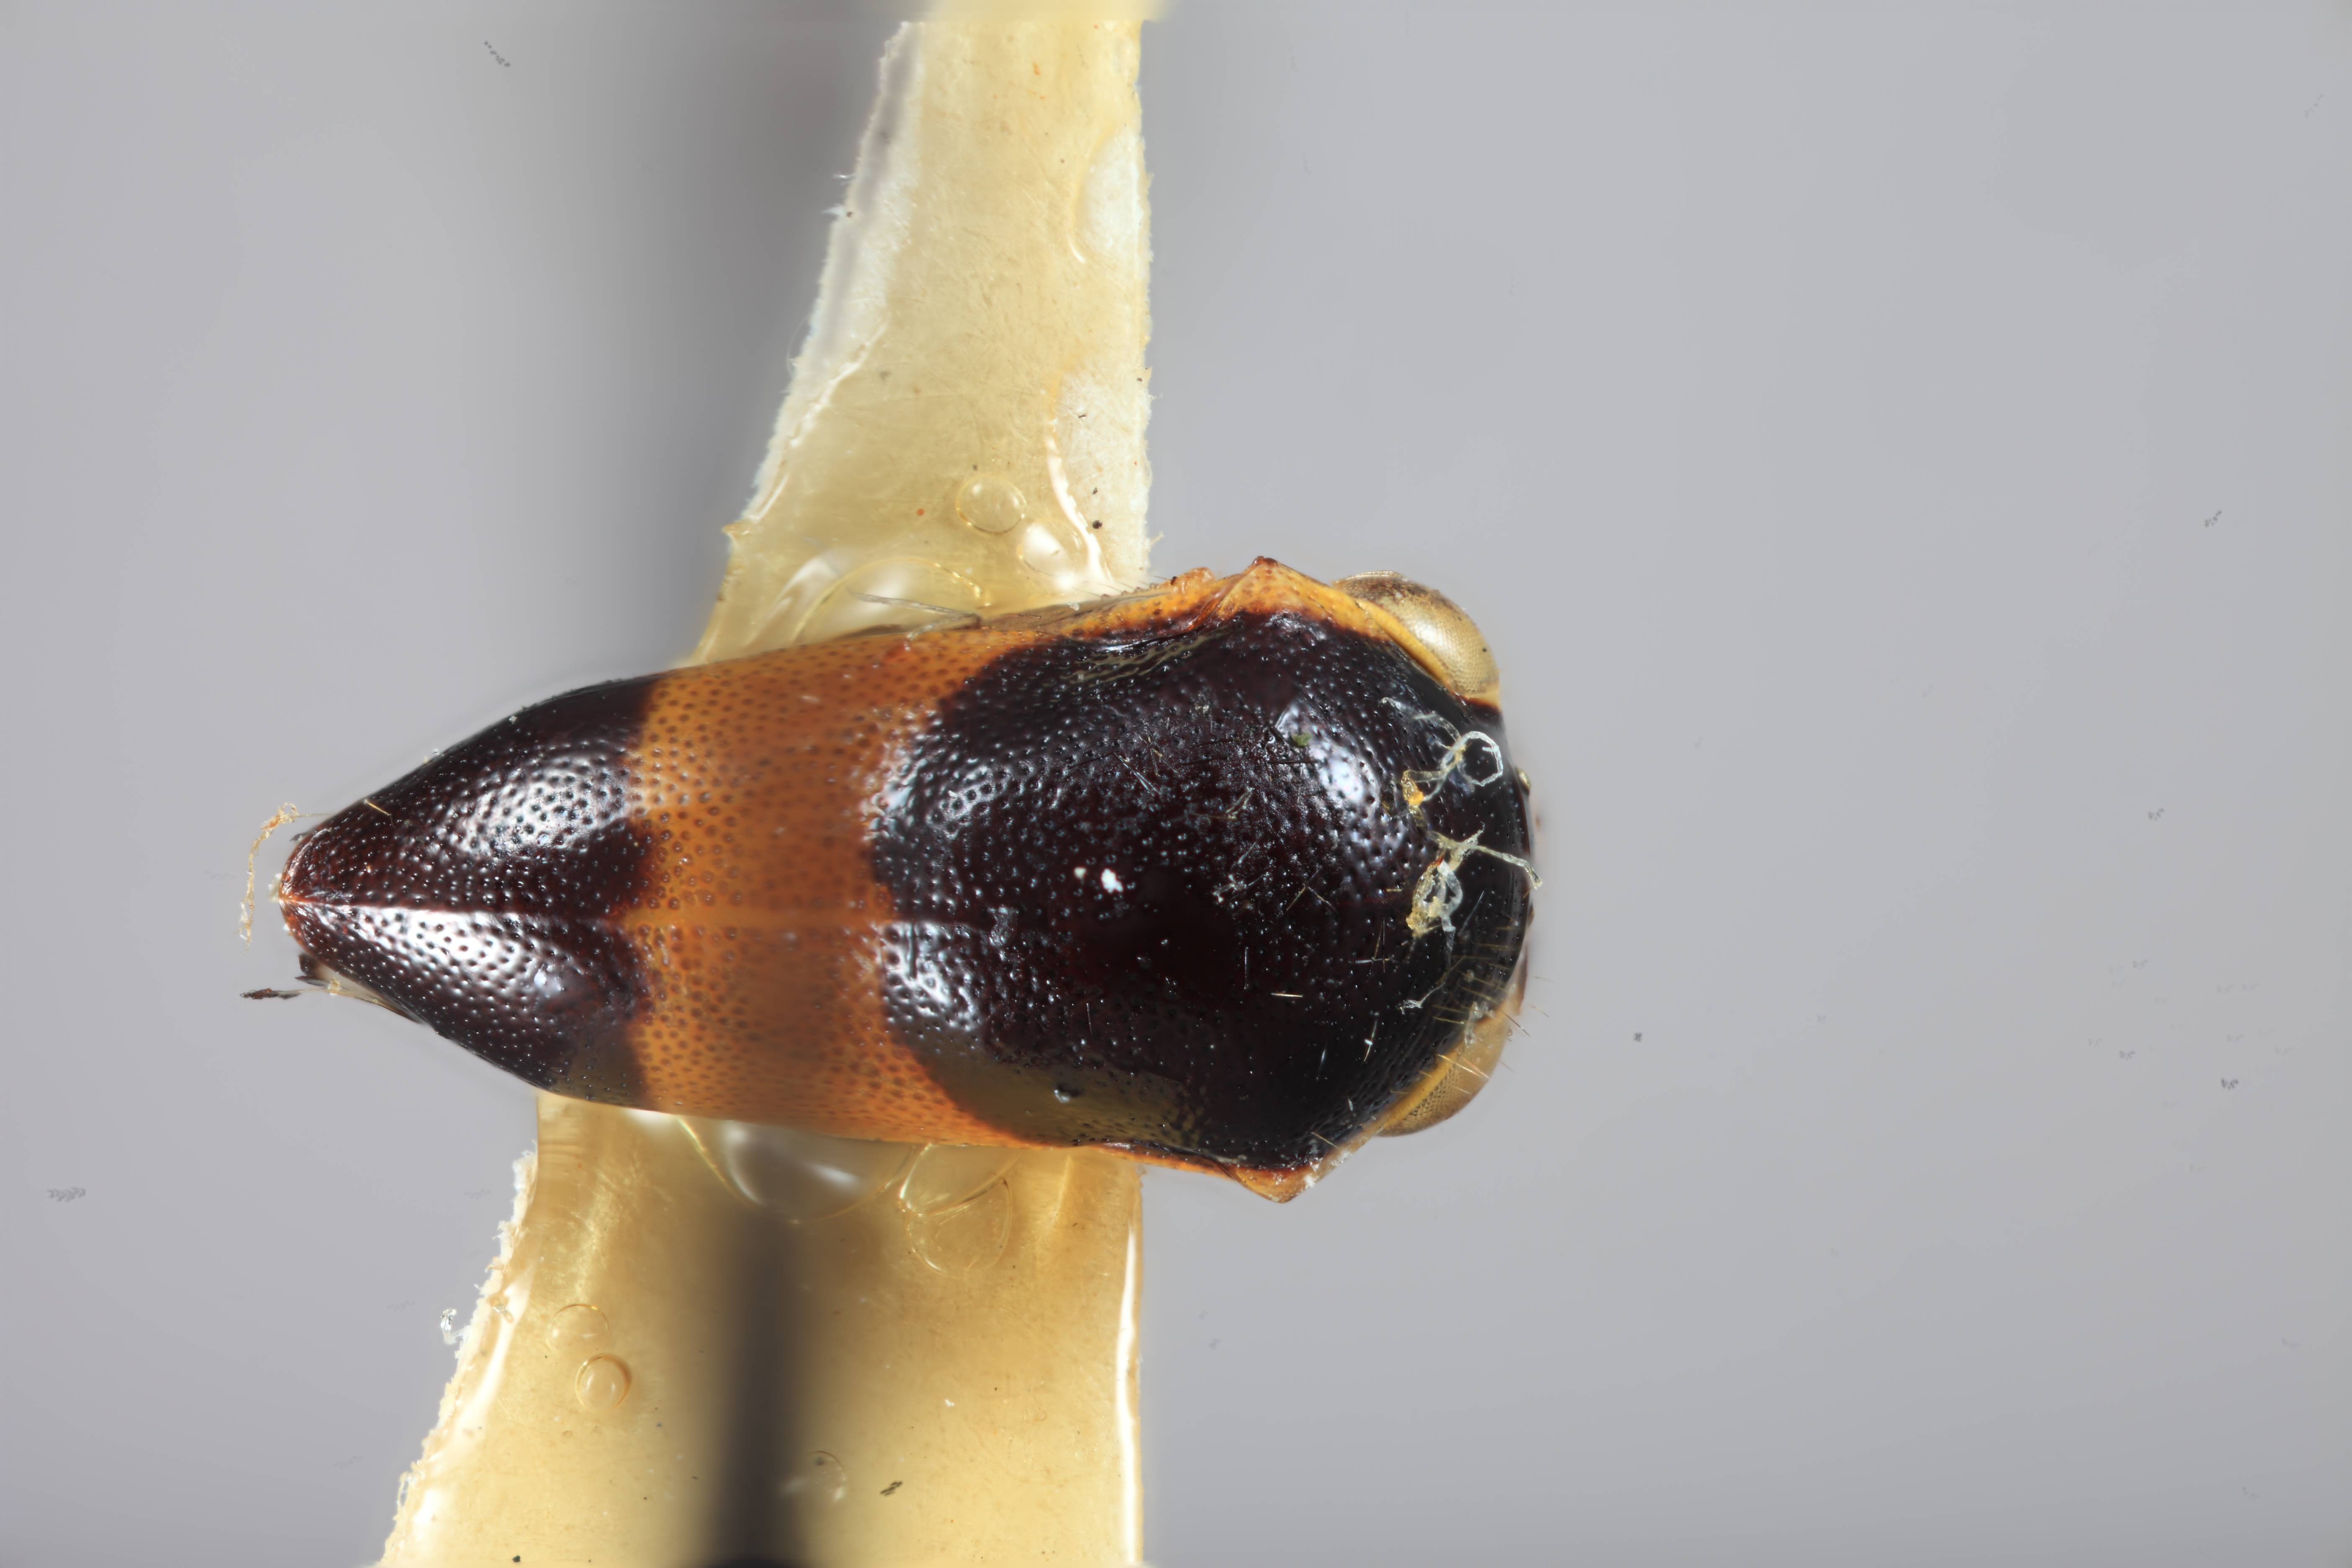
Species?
Vanduzea decorata
